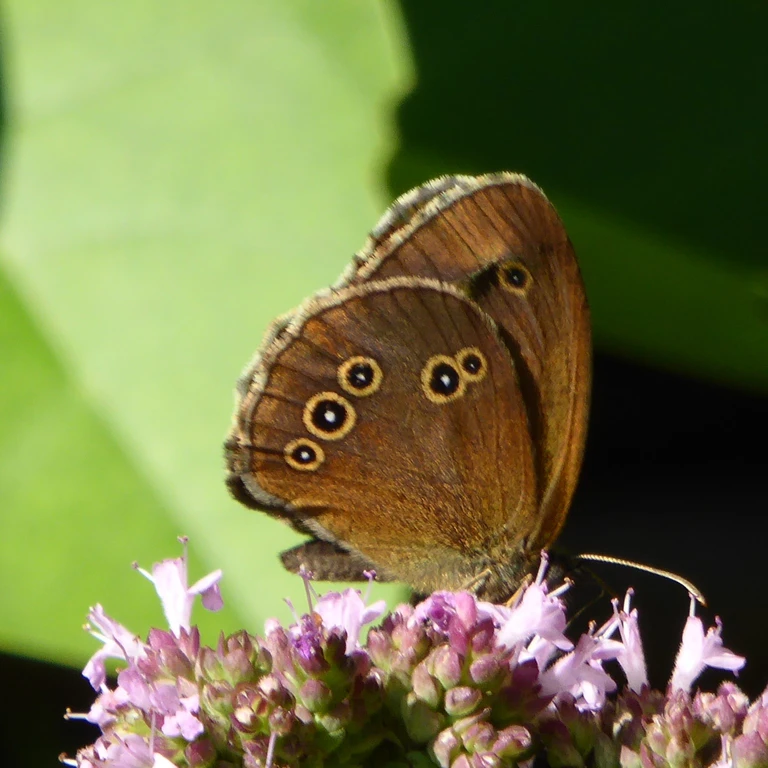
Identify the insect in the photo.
Aphantopus hyperantus
